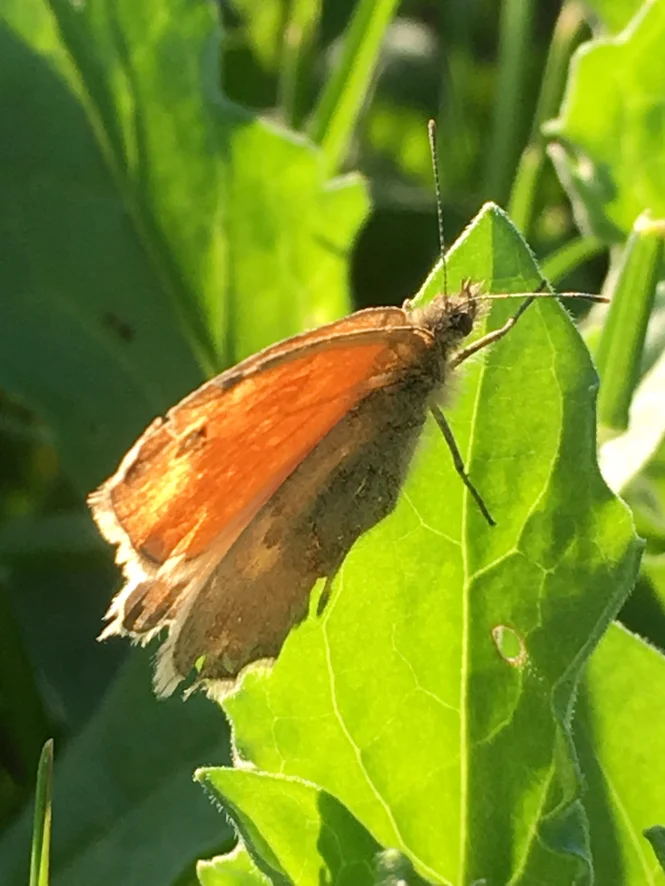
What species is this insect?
Coenonympha pamphilus
